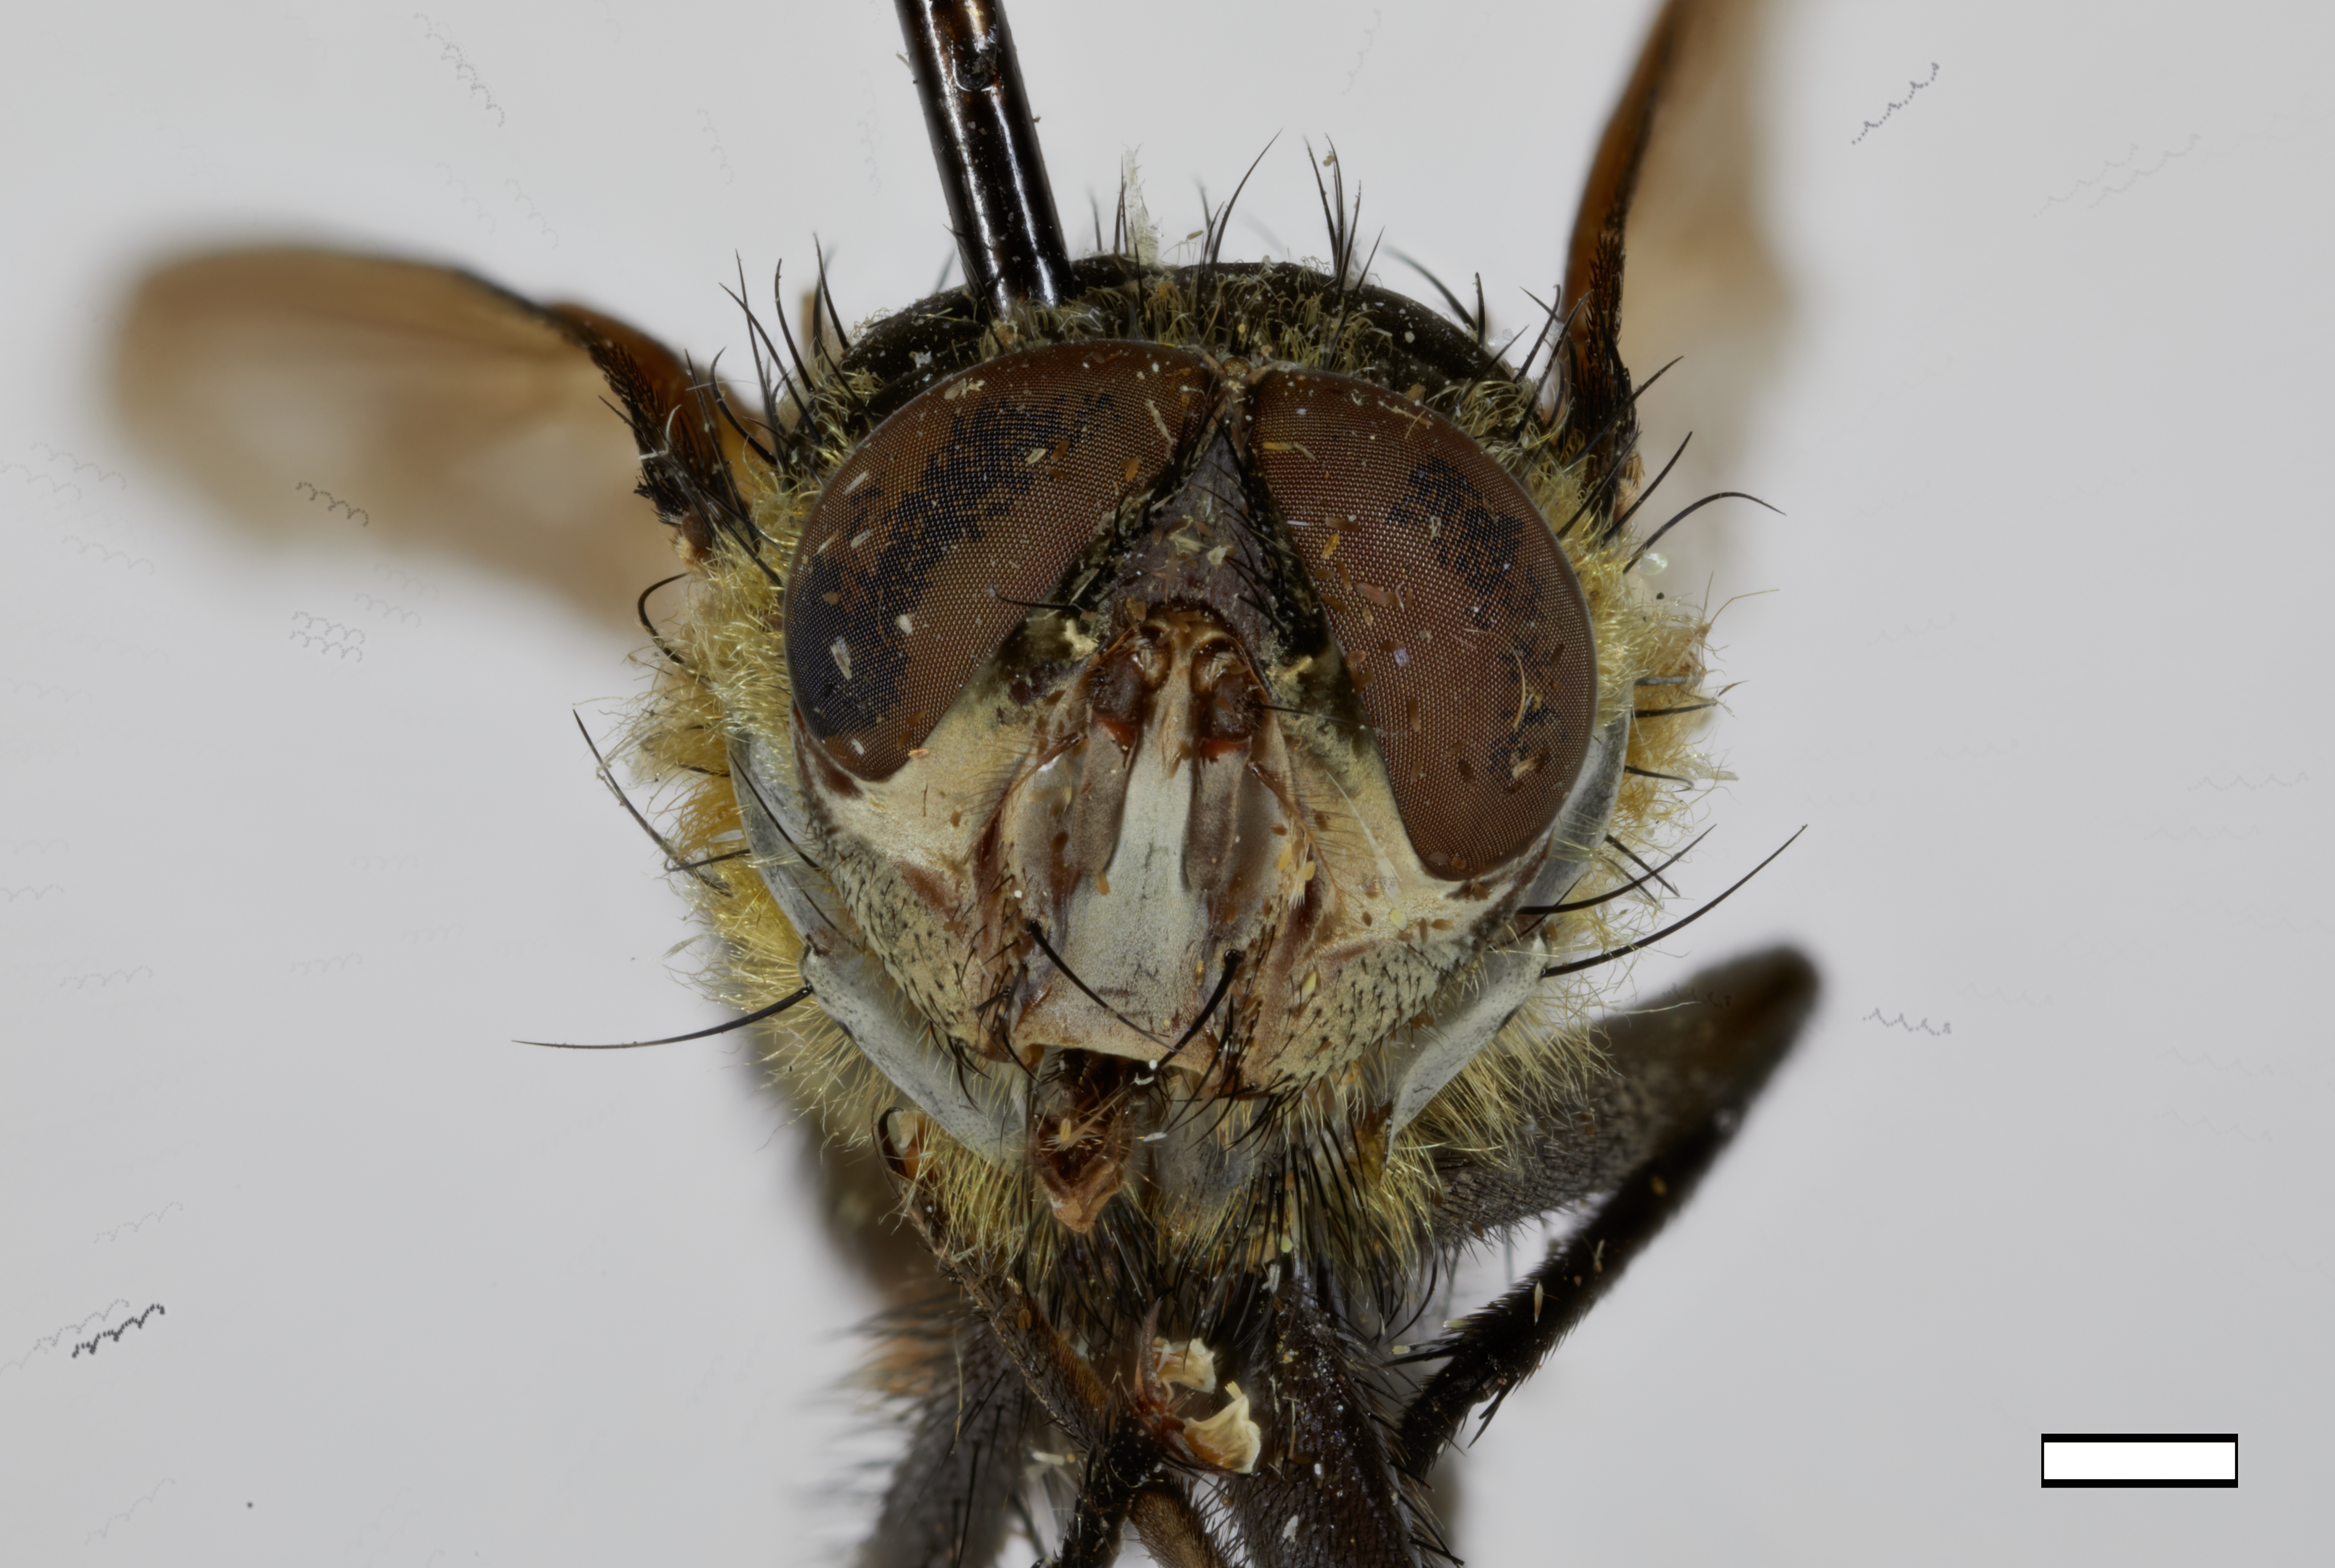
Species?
Xanthotryxus mongol
